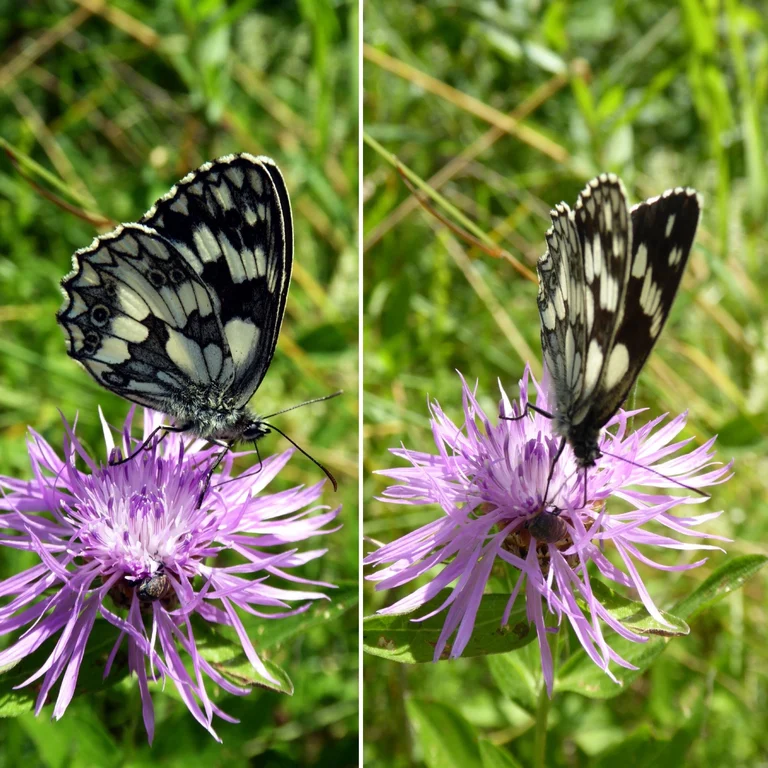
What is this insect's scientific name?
Melanargia galathea
